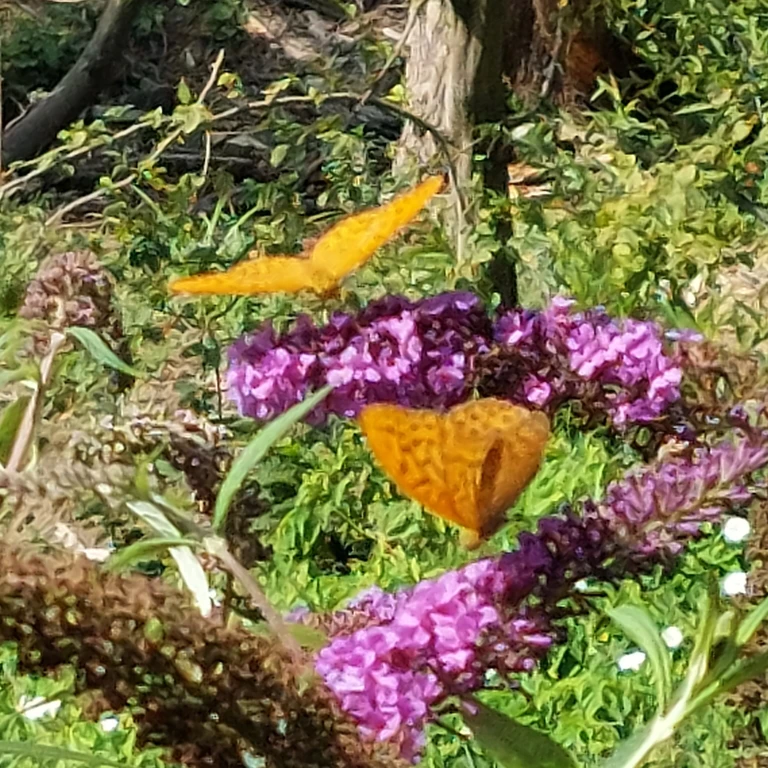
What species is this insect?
Argynnis paphia
